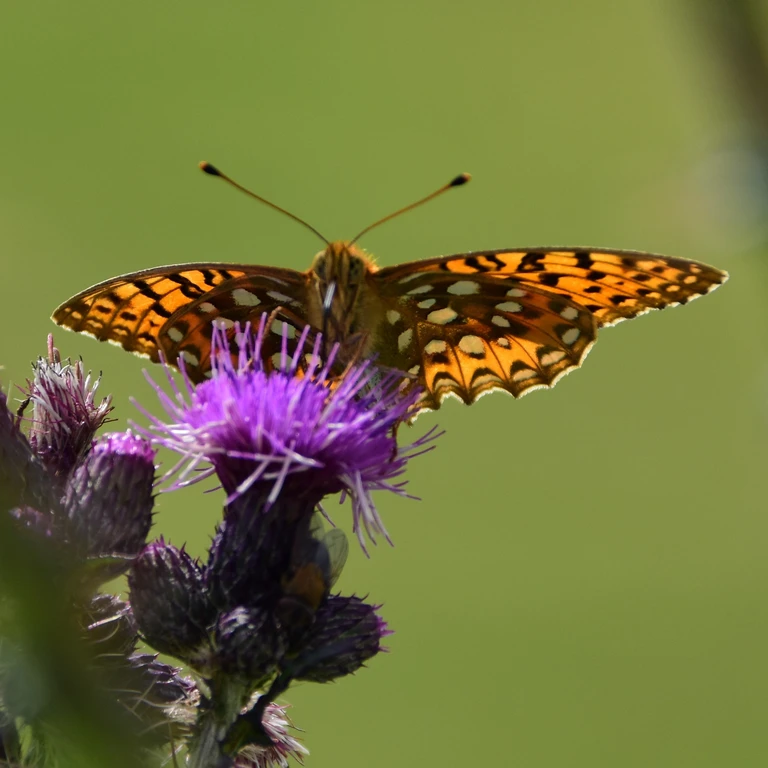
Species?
Speyeria aglaja
